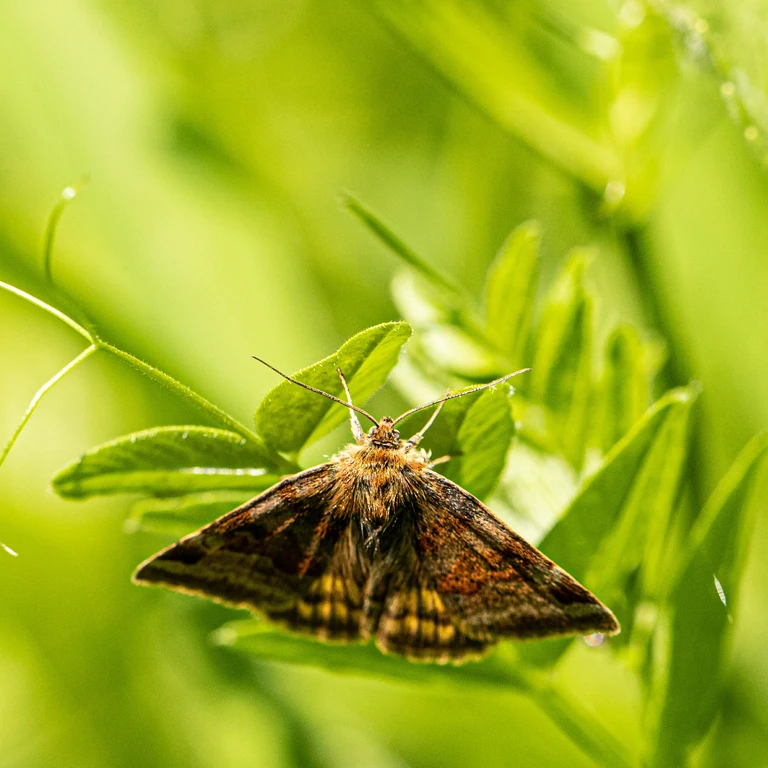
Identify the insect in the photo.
Euclidia glyphica
